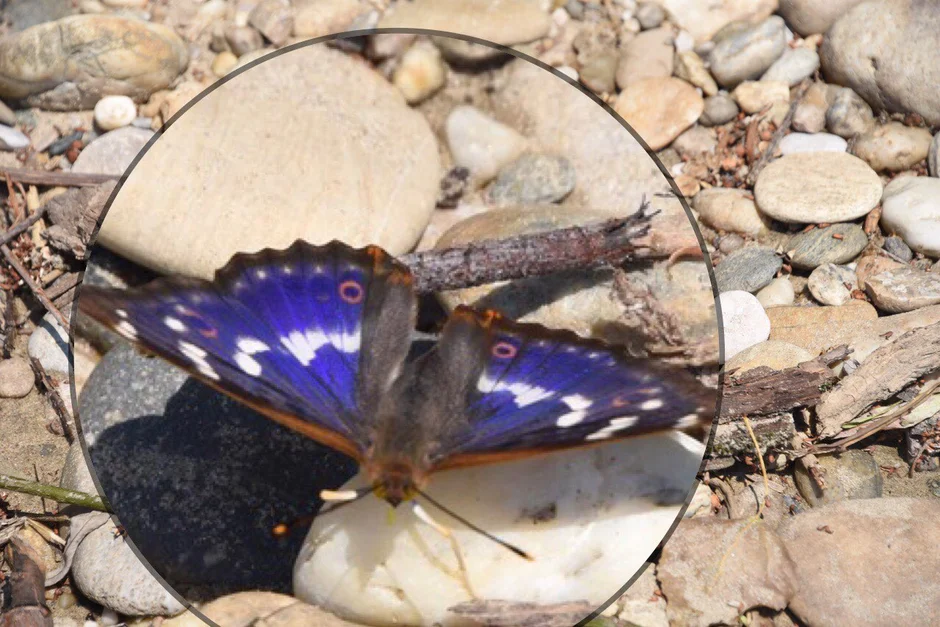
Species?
Apatura ilia
